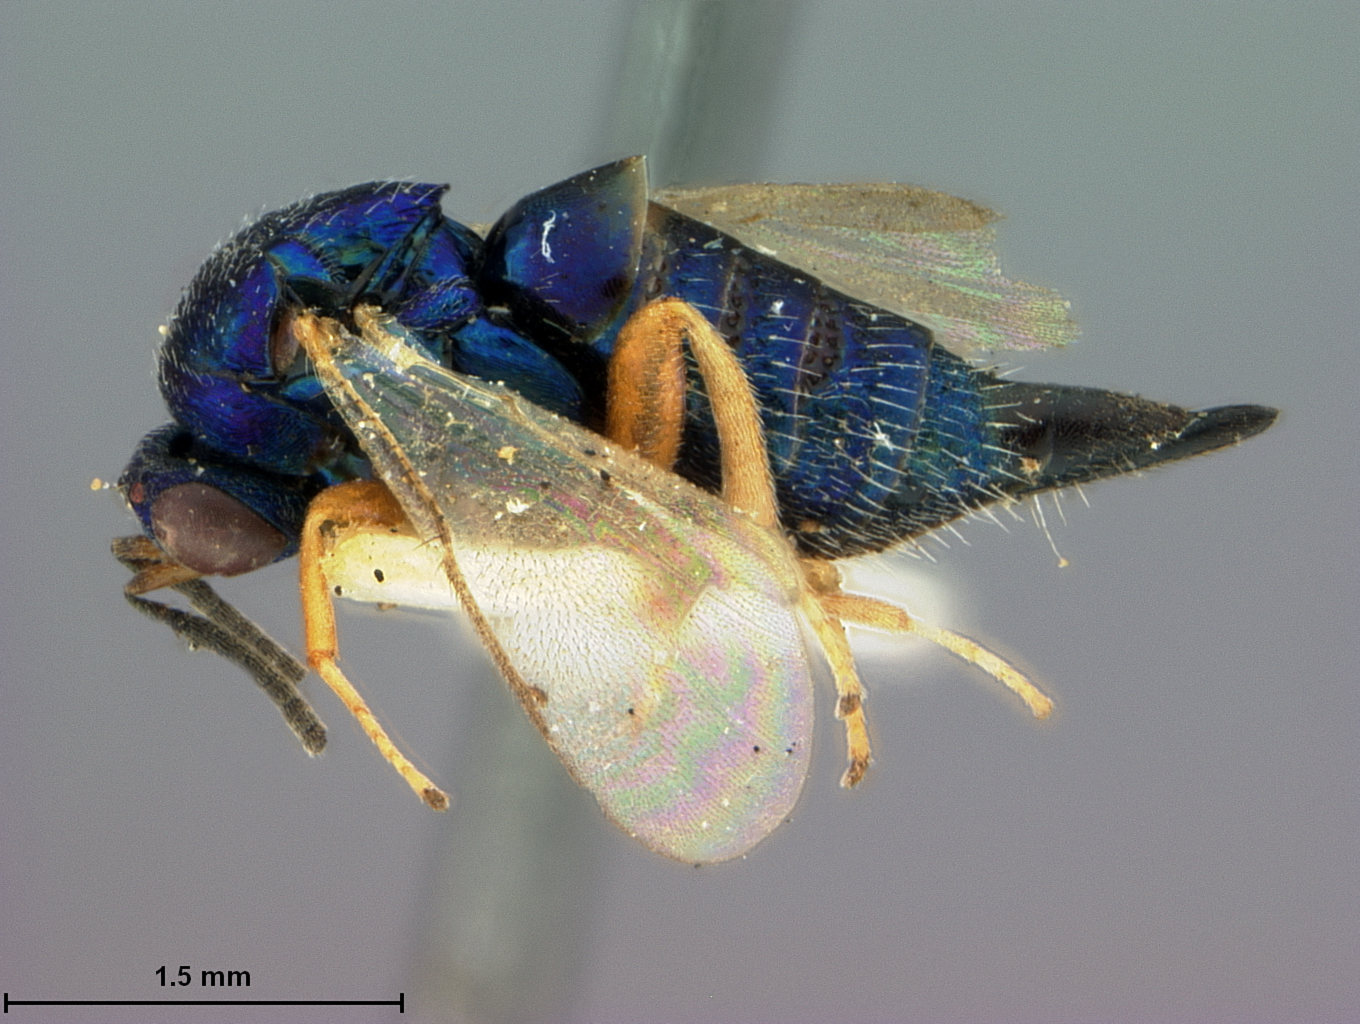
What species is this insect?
Ormyrus dryorhizoxeni
